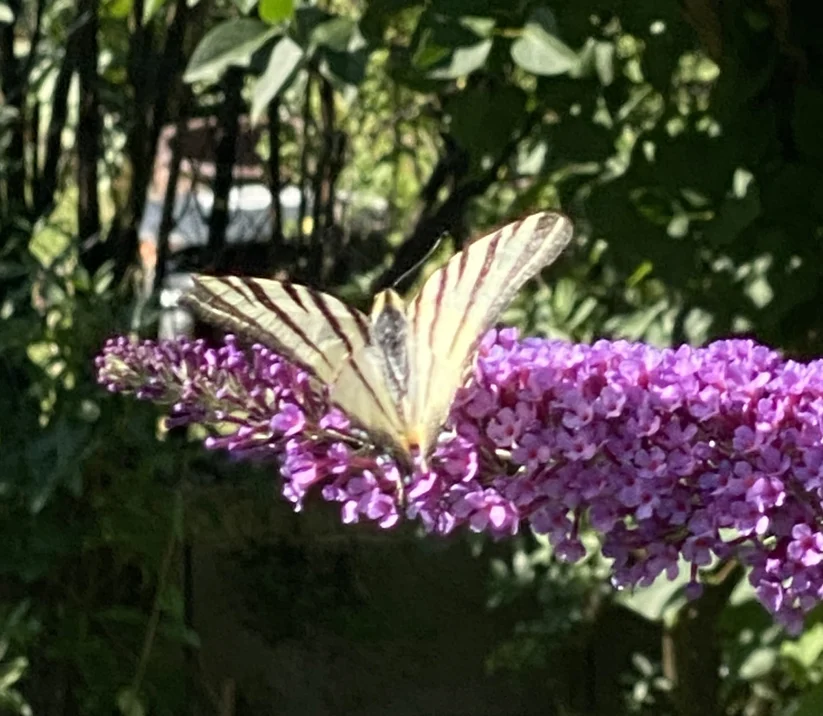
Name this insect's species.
Iphiclides podalirius
